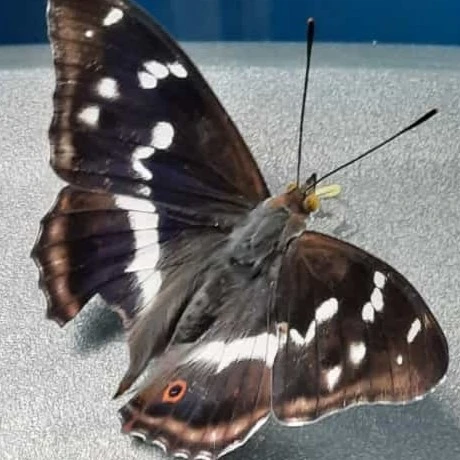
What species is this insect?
Apatura iris
